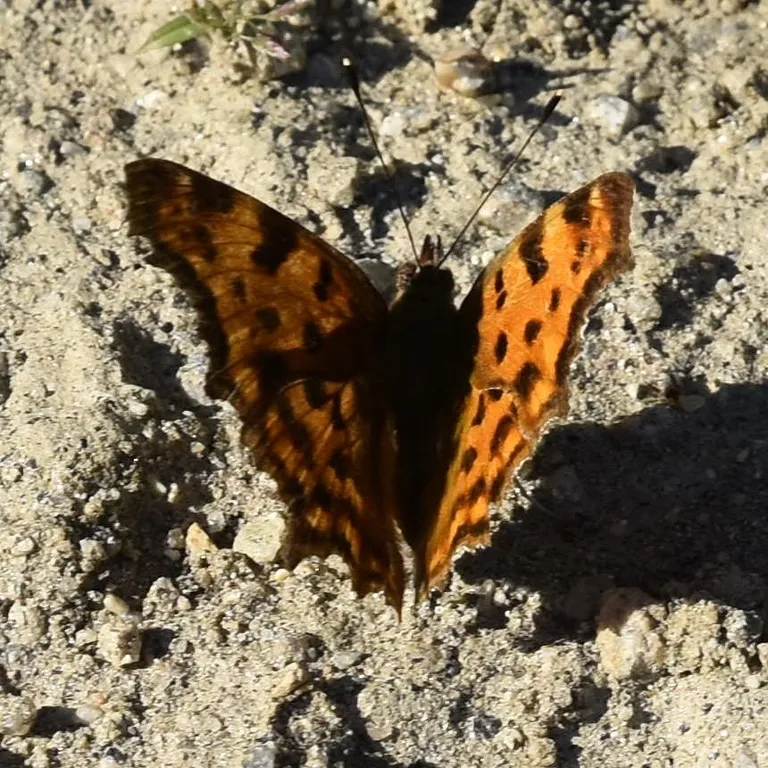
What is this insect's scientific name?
Polygonia c-album
